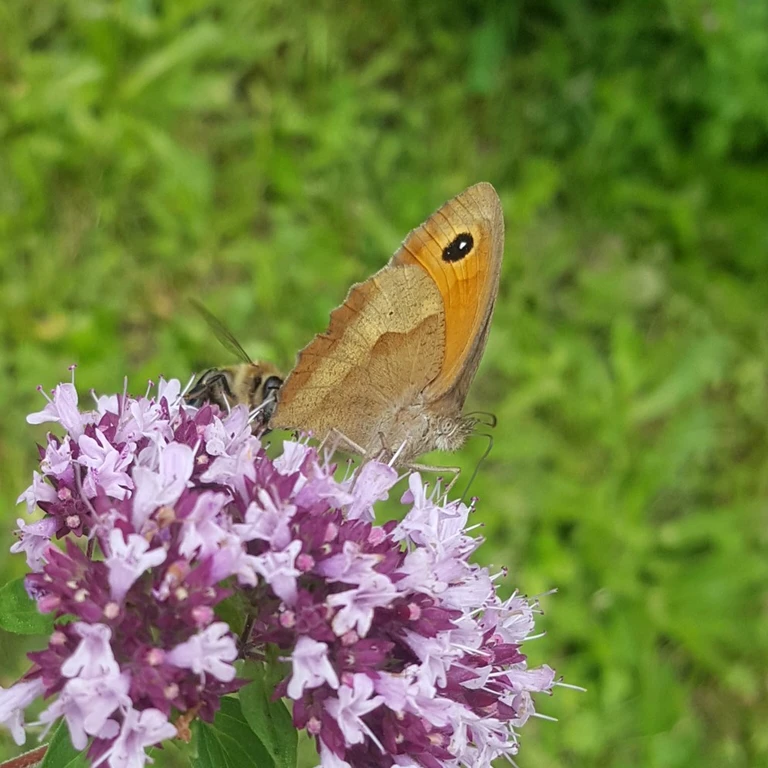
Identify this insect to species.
Maniola jurtina
